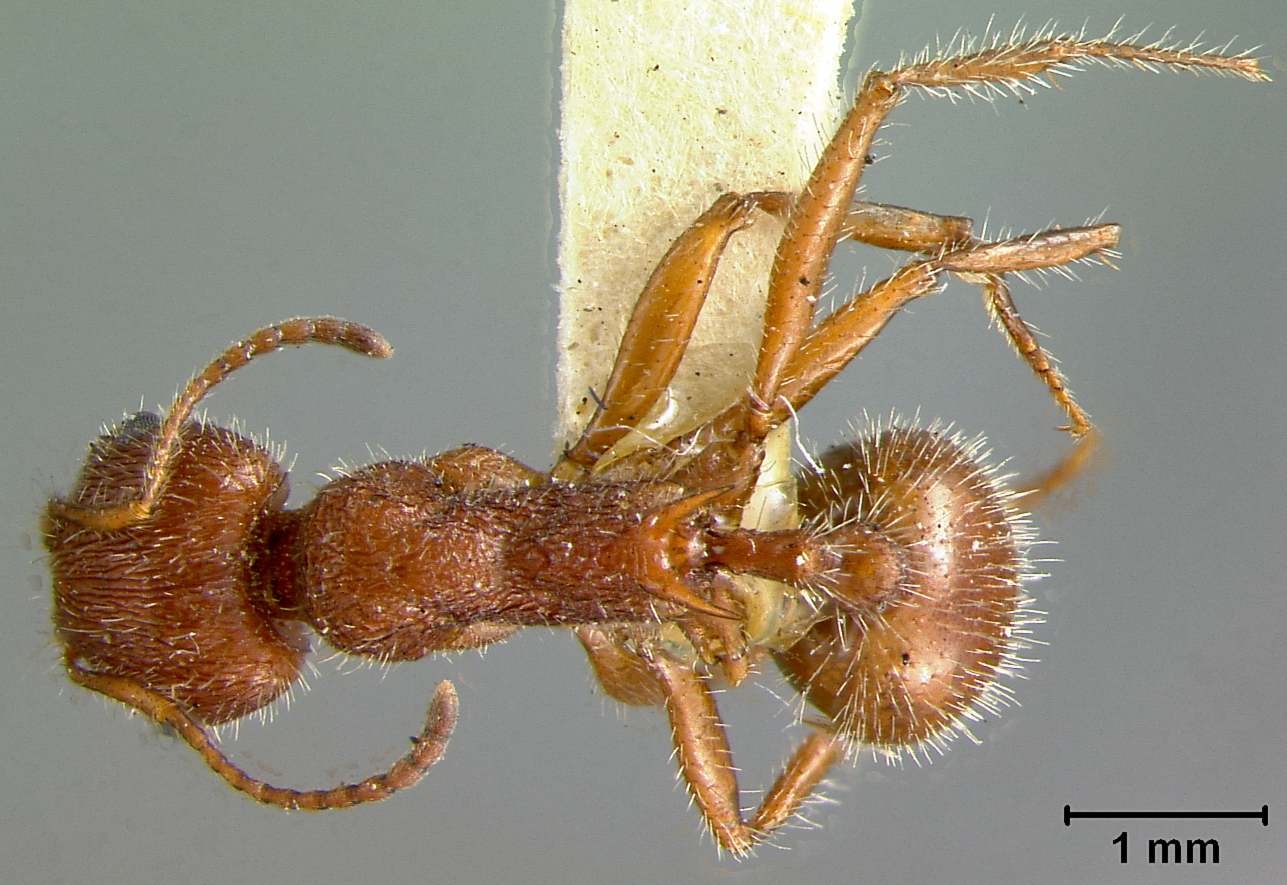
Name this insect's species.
Veromessor andrei
